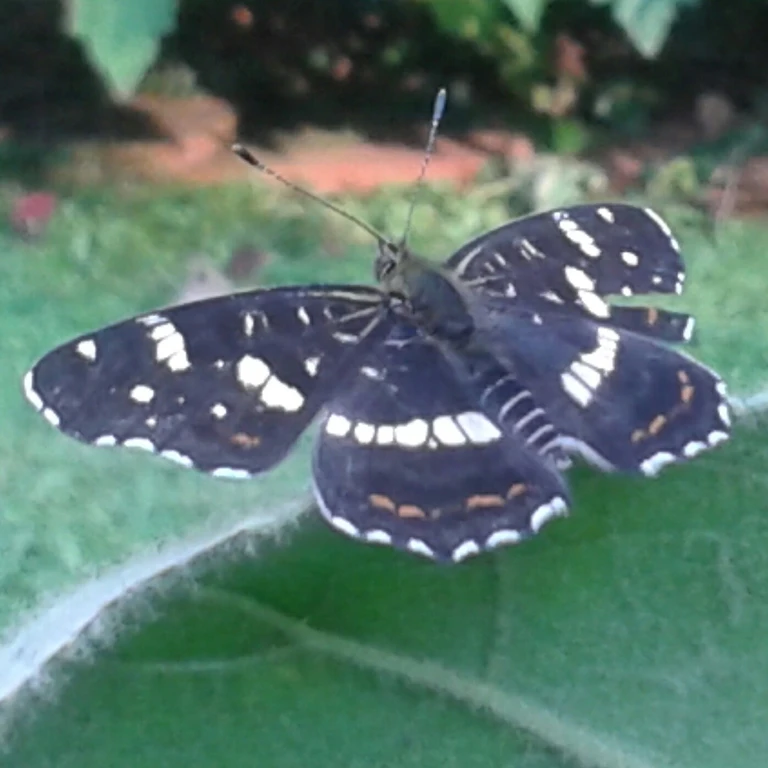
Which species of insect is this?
Araschnia levana
